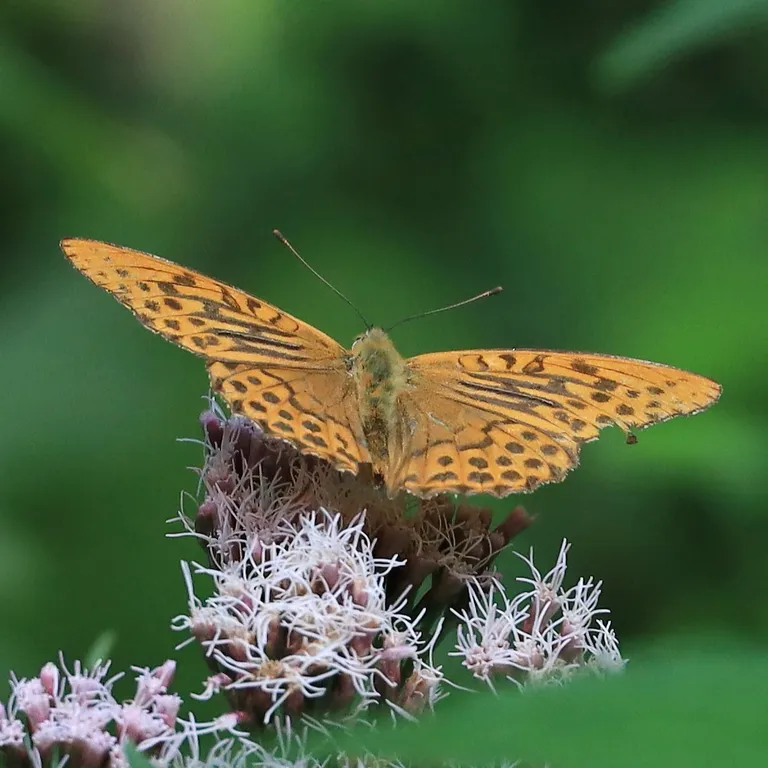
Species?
Argynnis paphia
